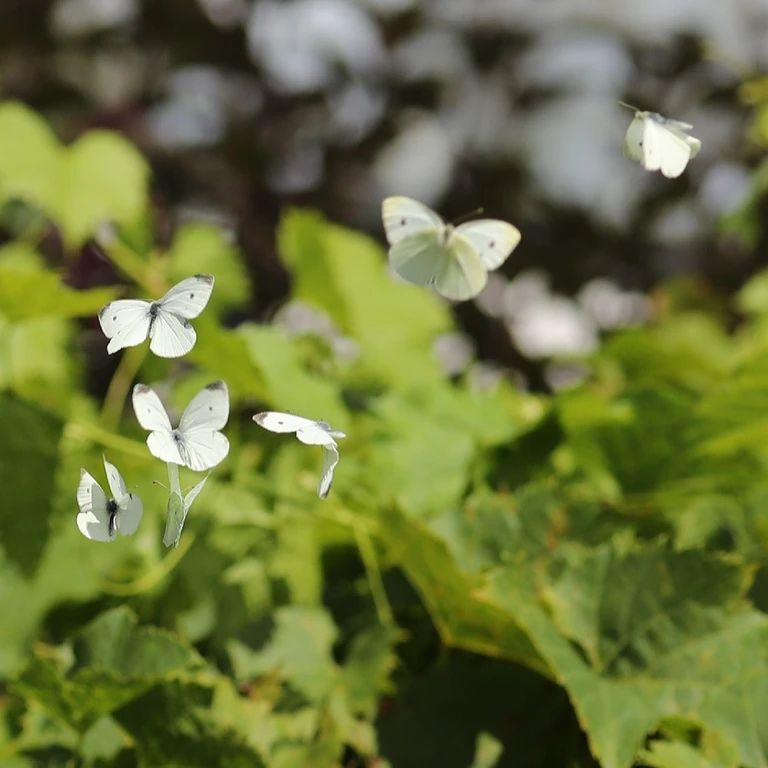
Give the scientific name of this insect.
Pieris rapae
